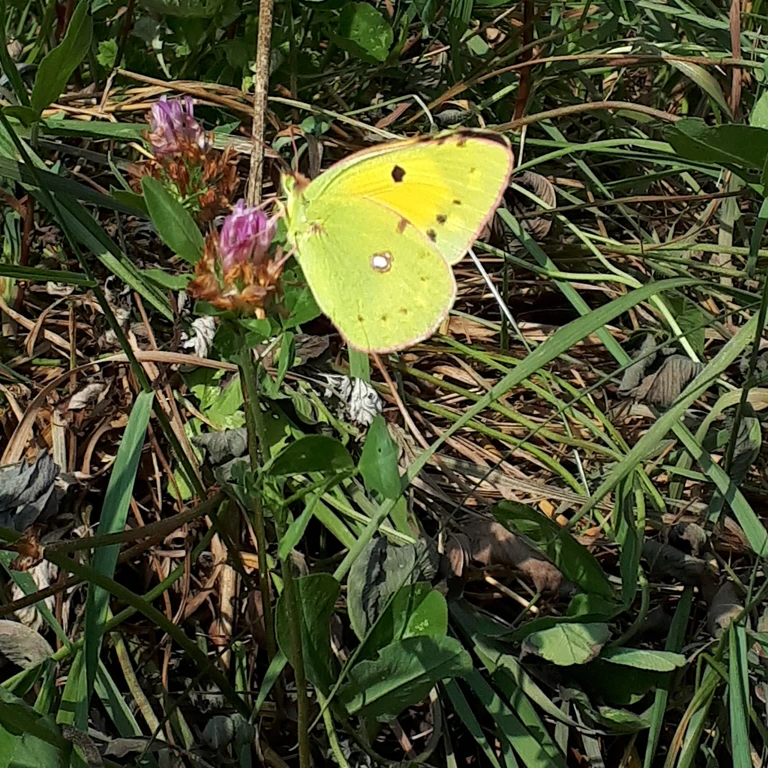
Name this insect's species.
Colias croceus
